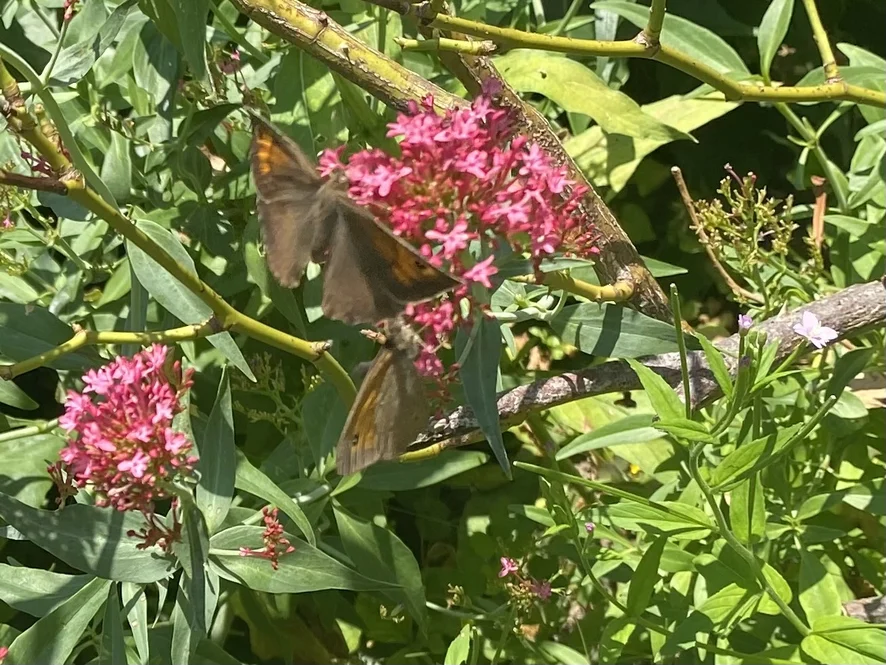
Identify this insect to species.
Maniola jurtina
